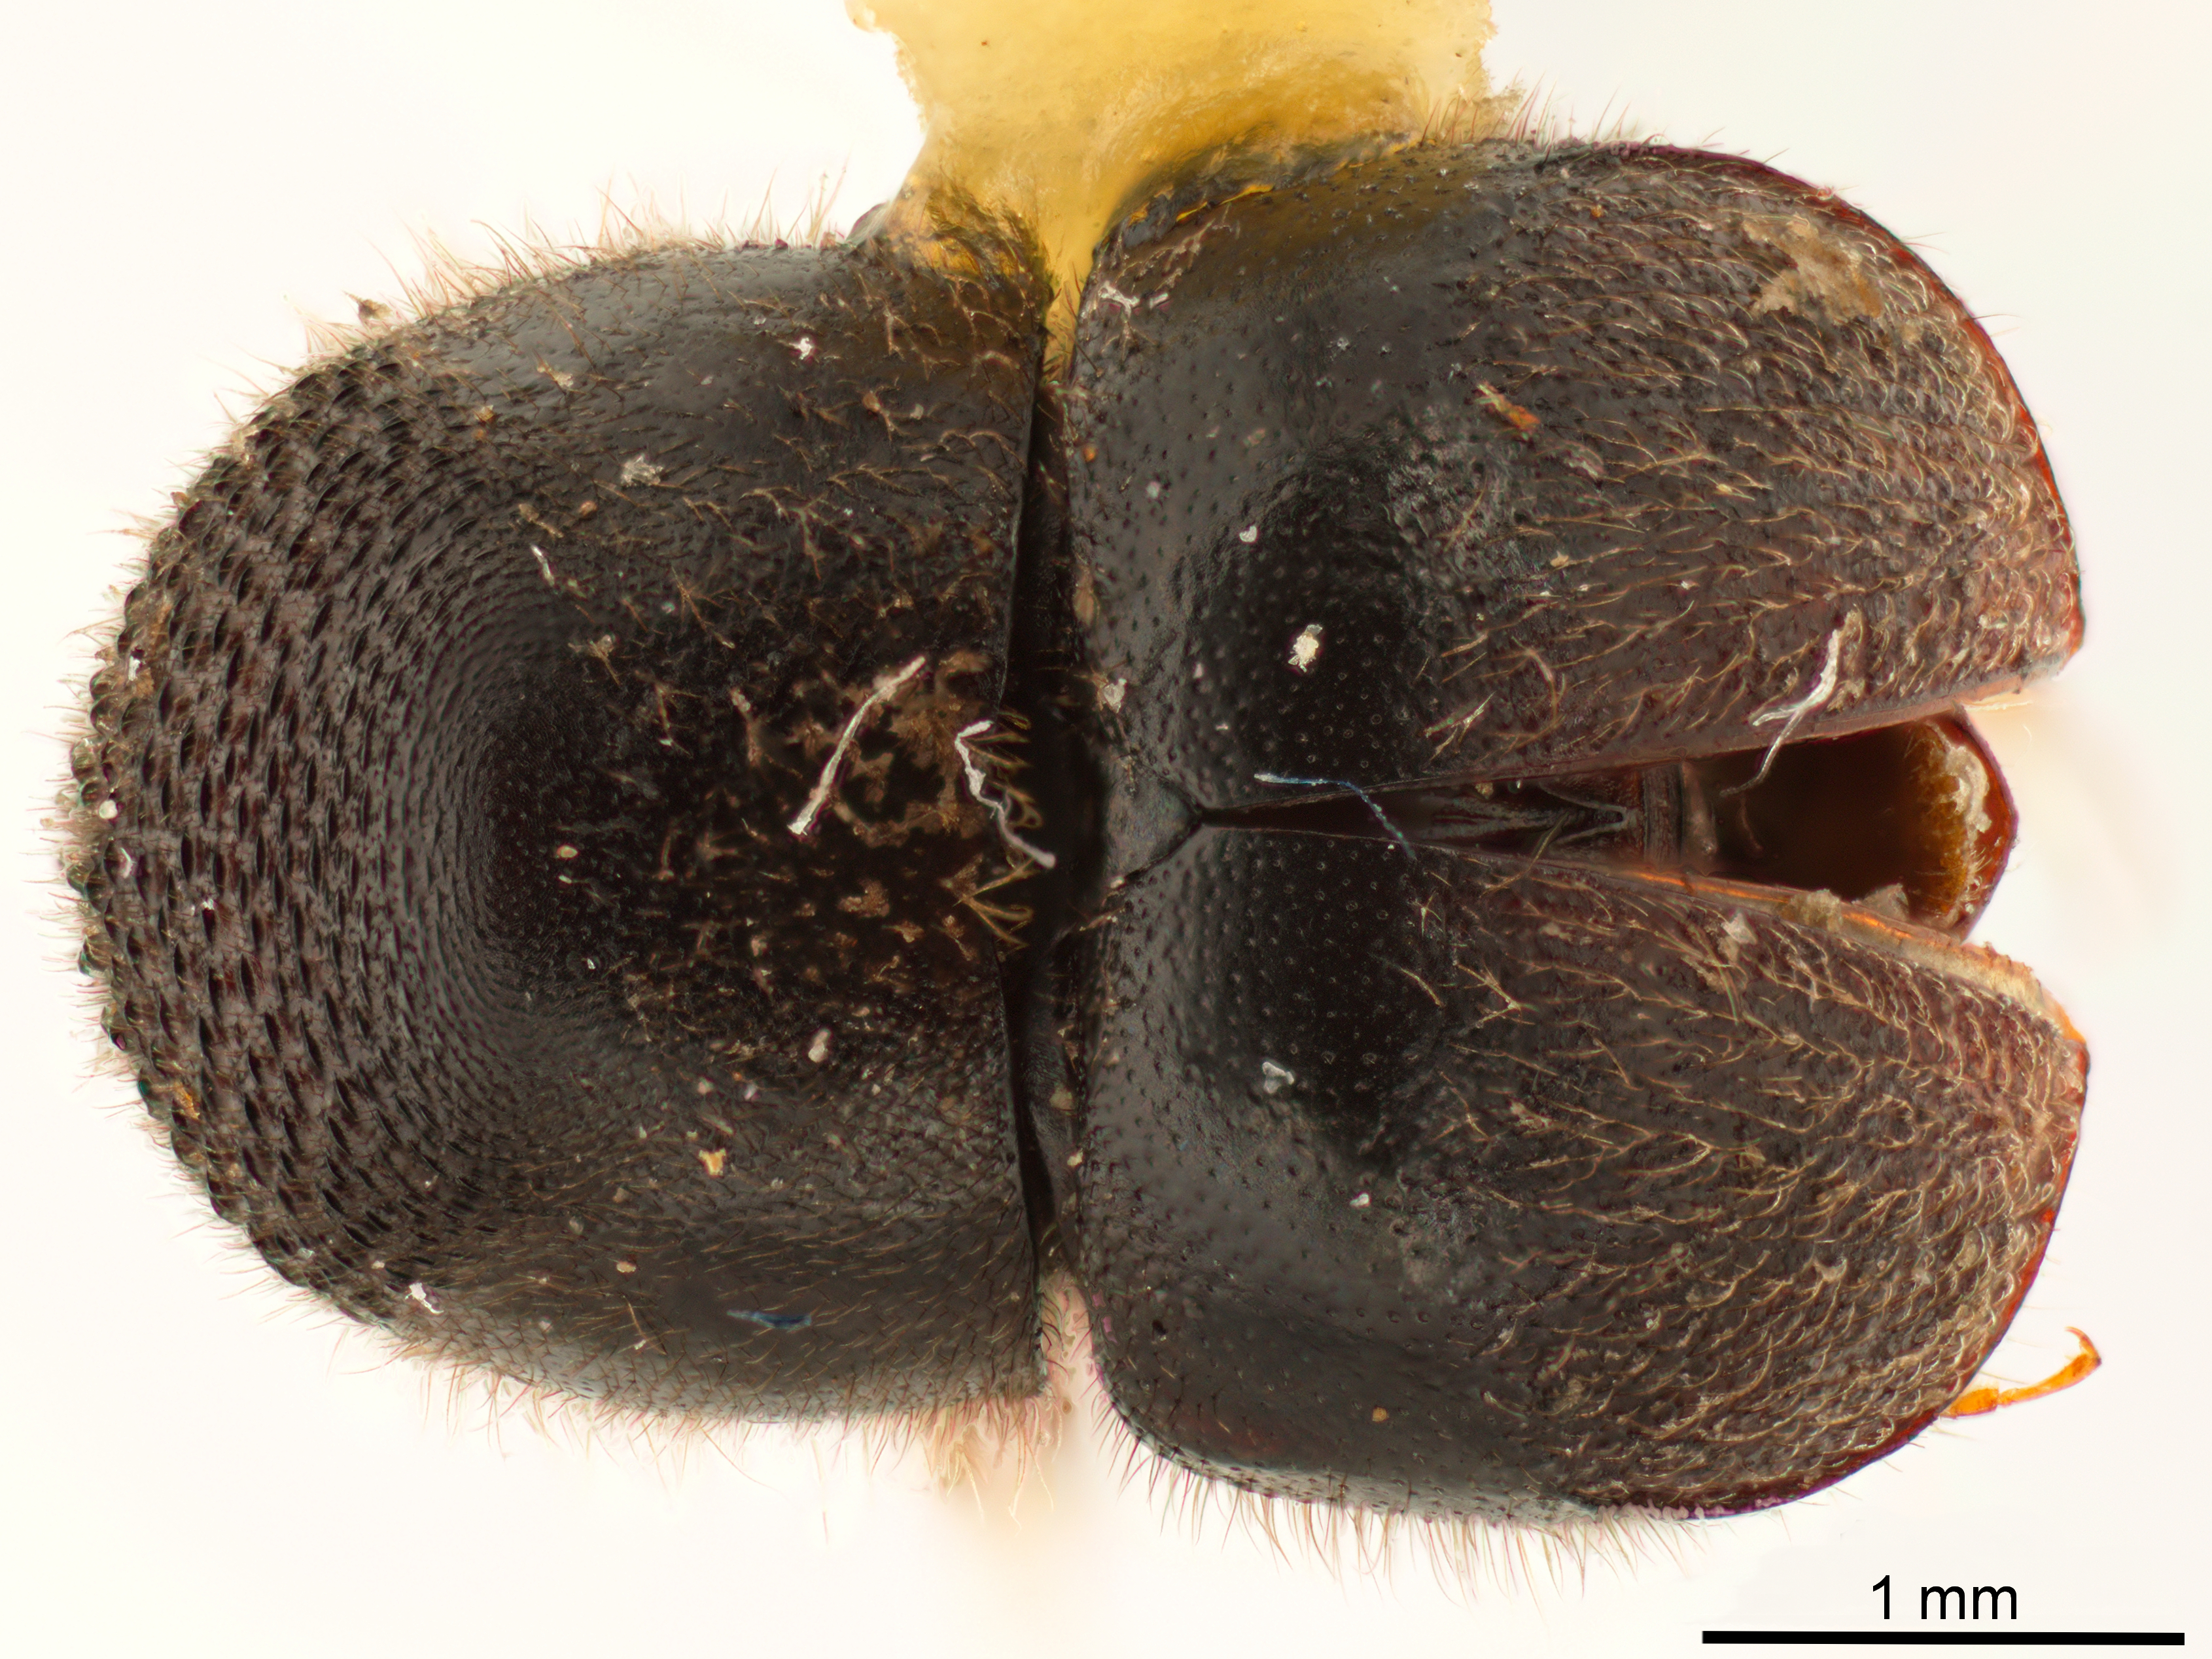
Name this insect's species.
Cnestus ater
